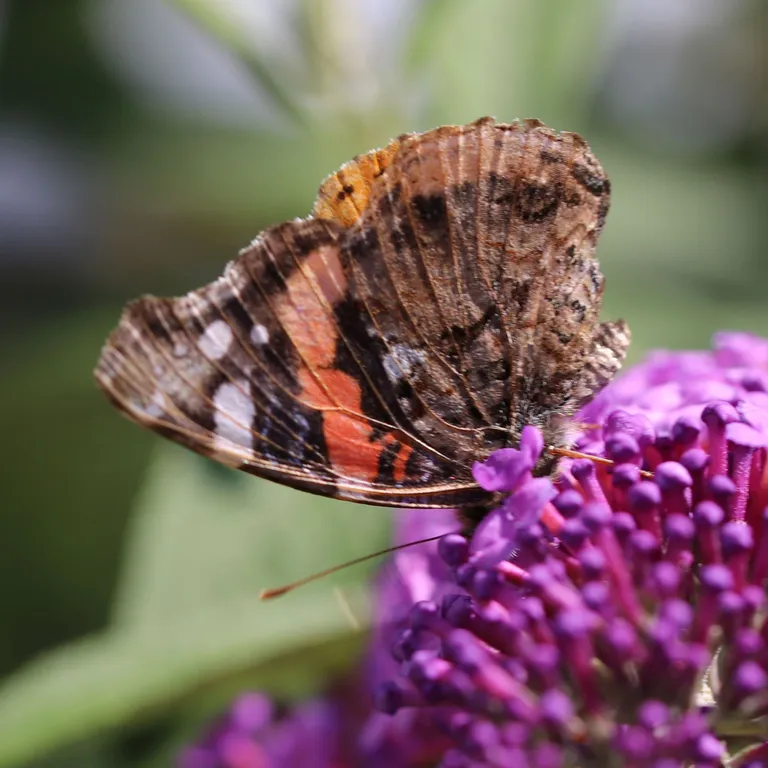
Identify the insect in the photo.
Vanessa atalanta
